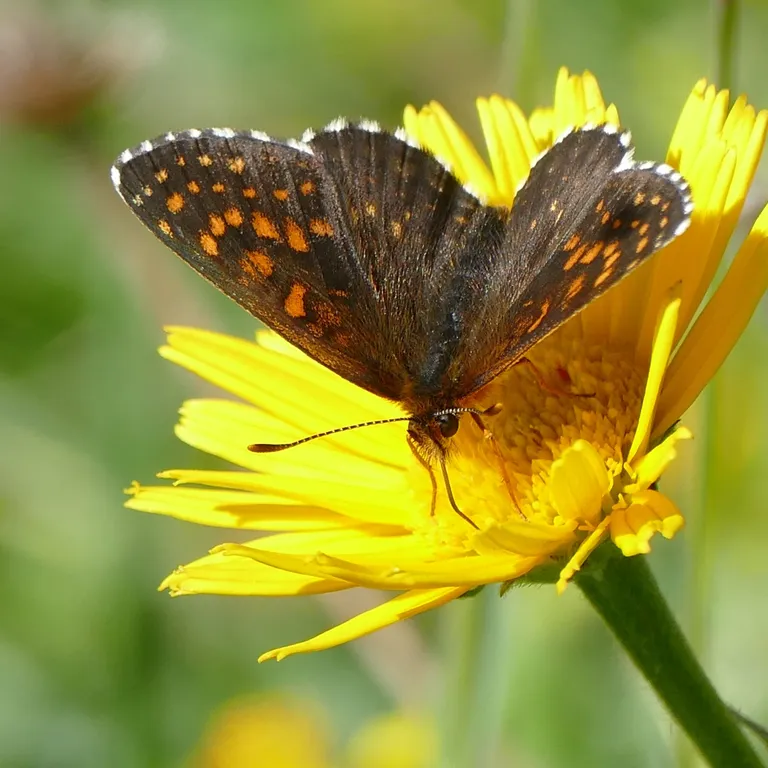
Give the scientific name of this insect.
Melitaea diamina
